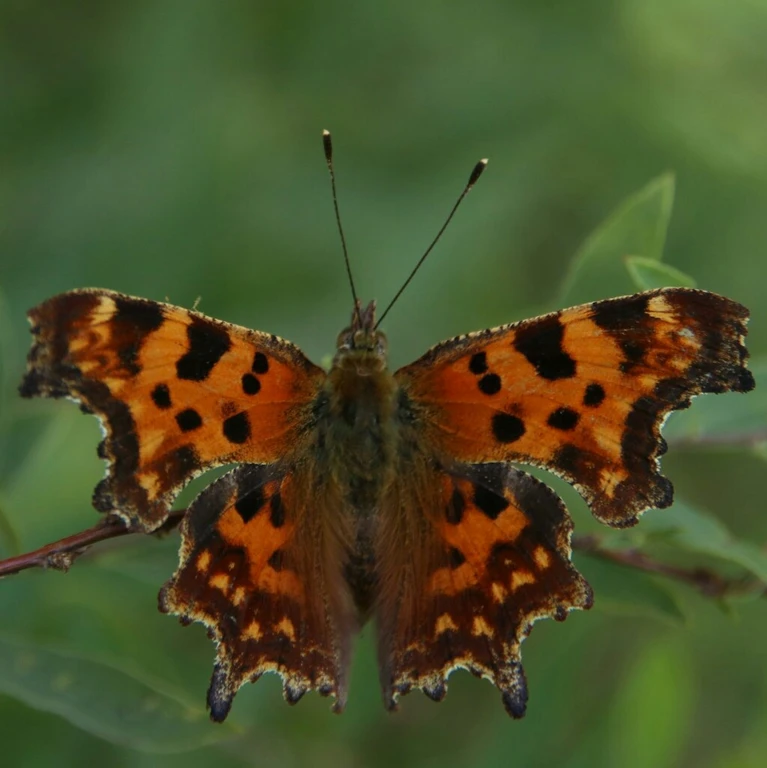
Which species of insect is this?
Polygonia c-album
